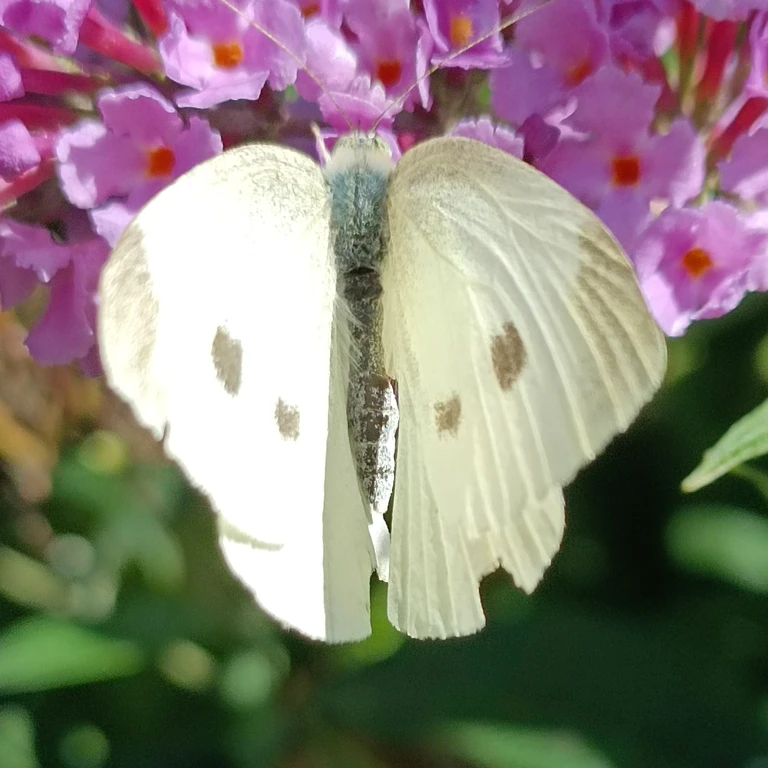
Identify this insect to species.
Pieris rapae
